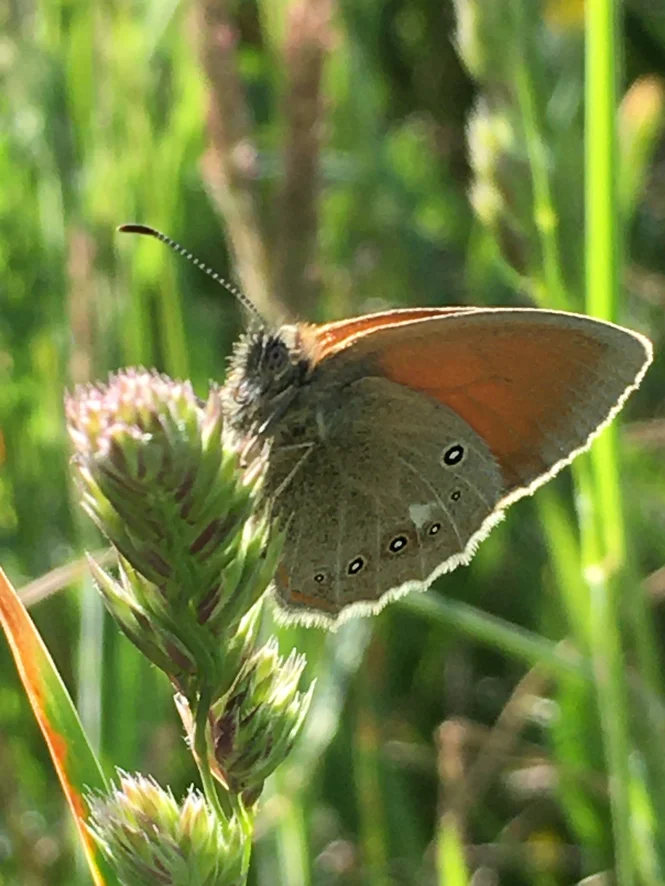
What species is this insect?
Coenonympha glycerion (also Coenonympha iphis)
